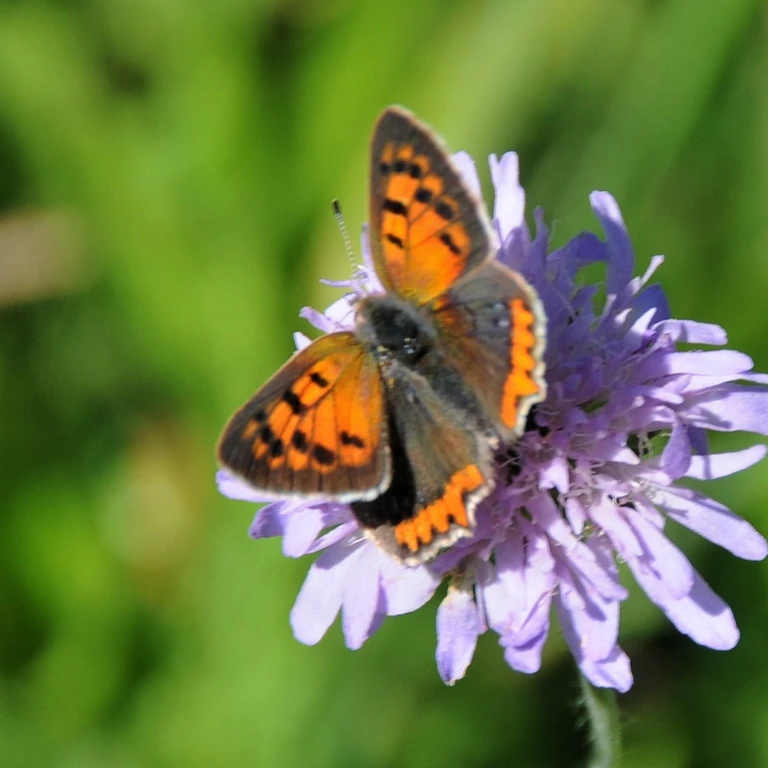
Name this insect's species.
Lycaena phlaeas
